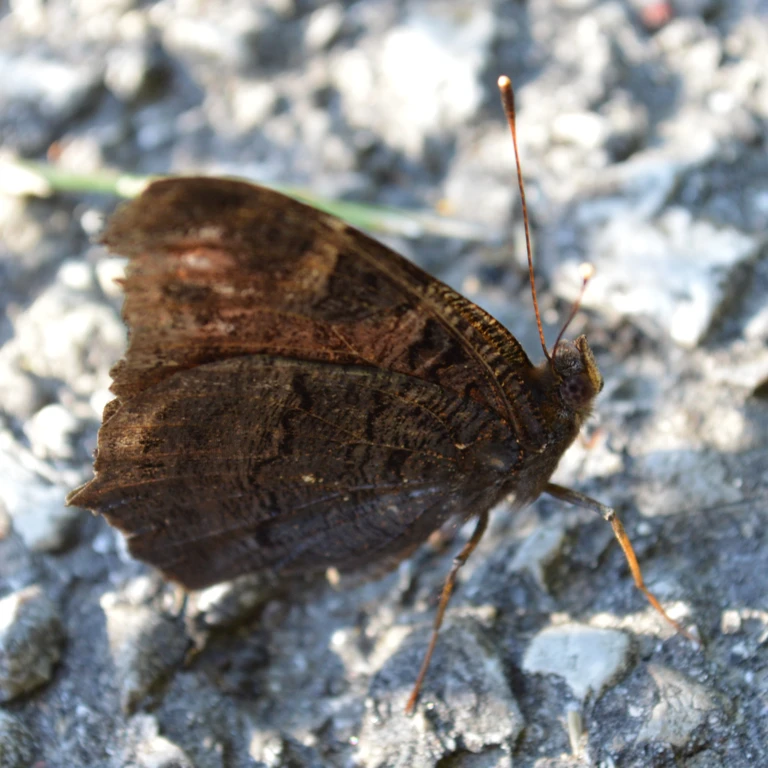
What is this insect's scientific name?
Aglais io
